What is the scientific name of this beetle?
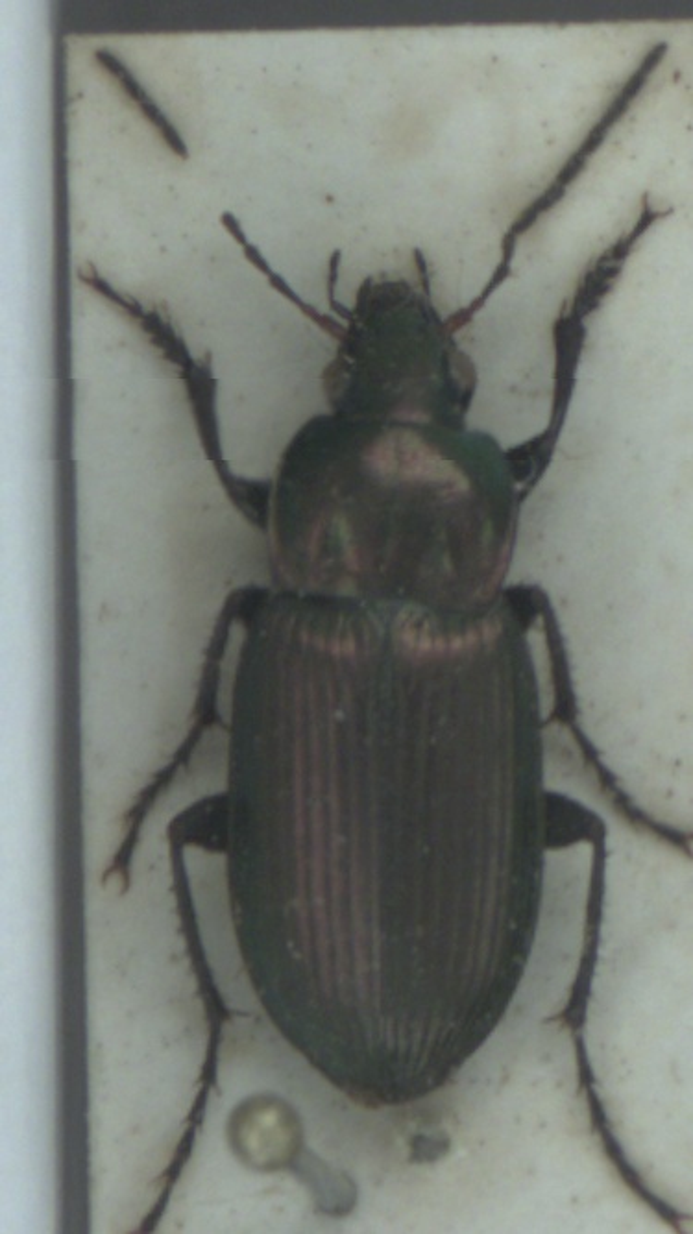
Poecilus cupreus
